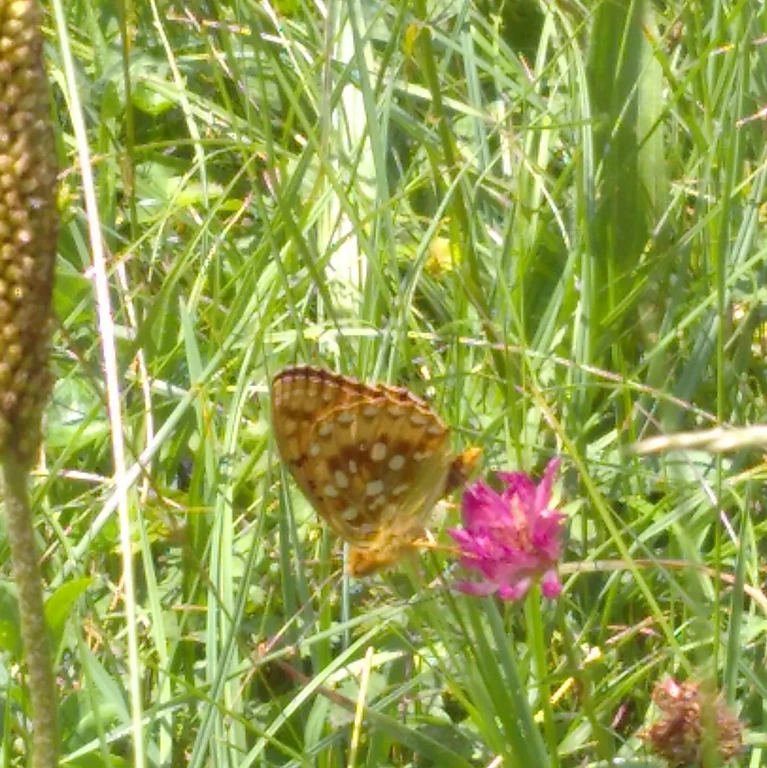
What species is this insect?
Speyeria aglaja
